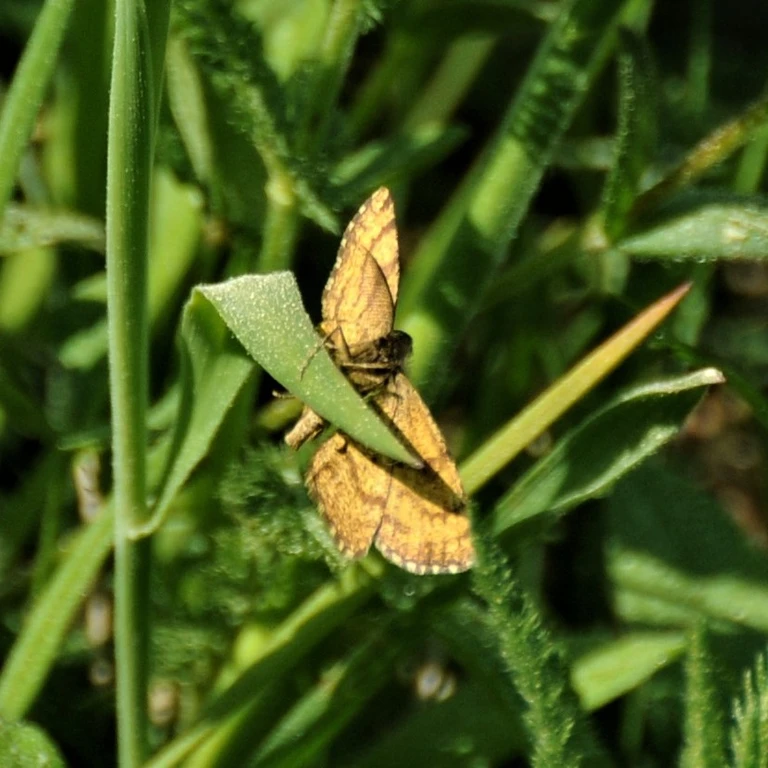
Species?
Ematurga atomaria
